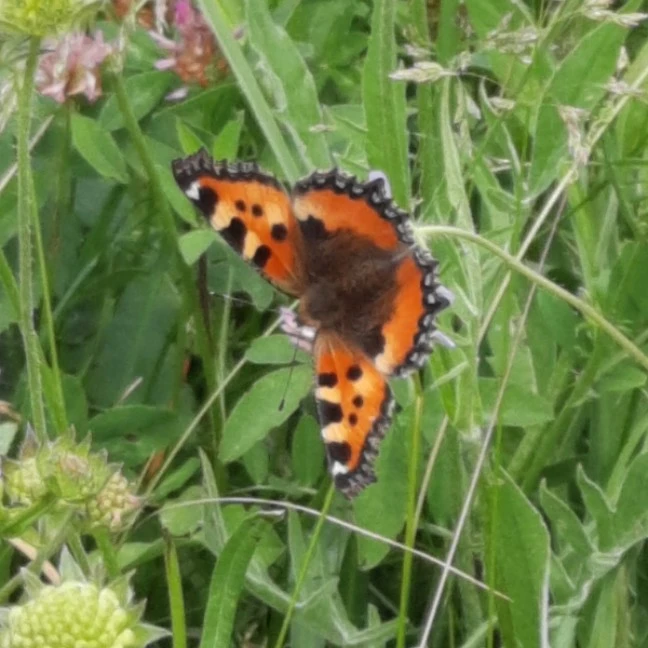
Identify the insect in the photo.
Aglais urticae
